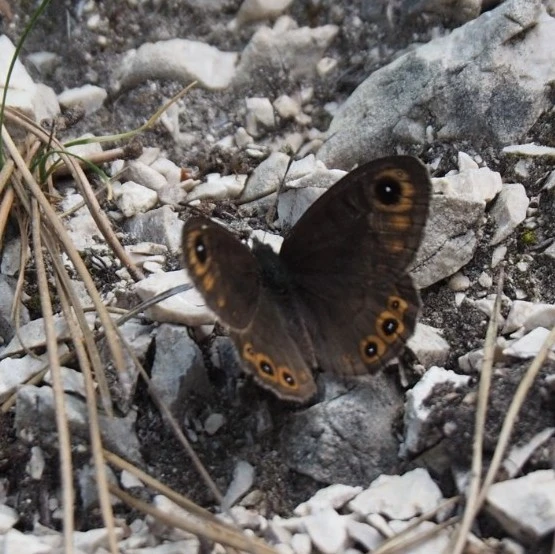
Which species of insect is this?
Lasiommata petropolitana (also Pararge petropolitana)
